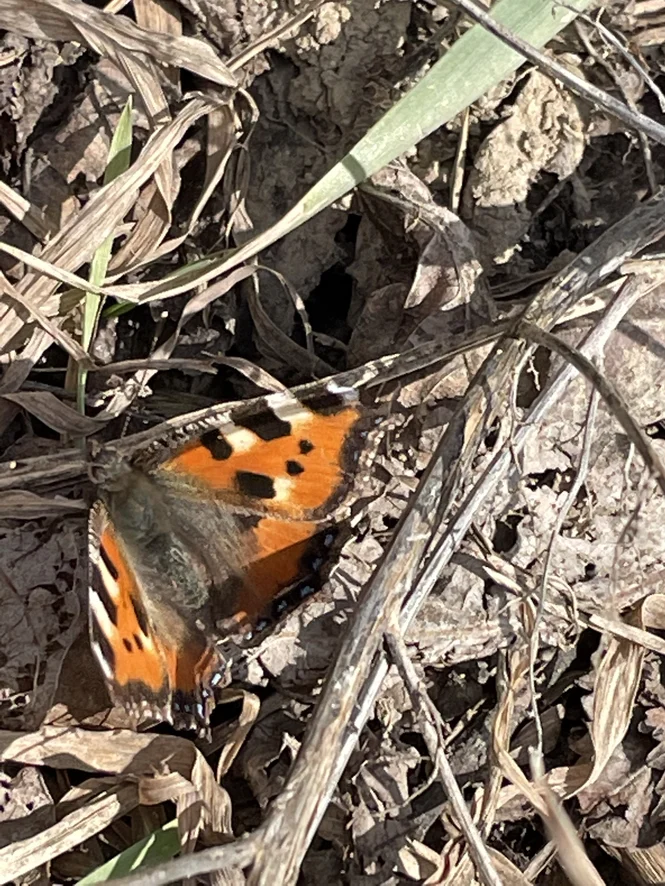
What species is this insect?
Aglais urticae
